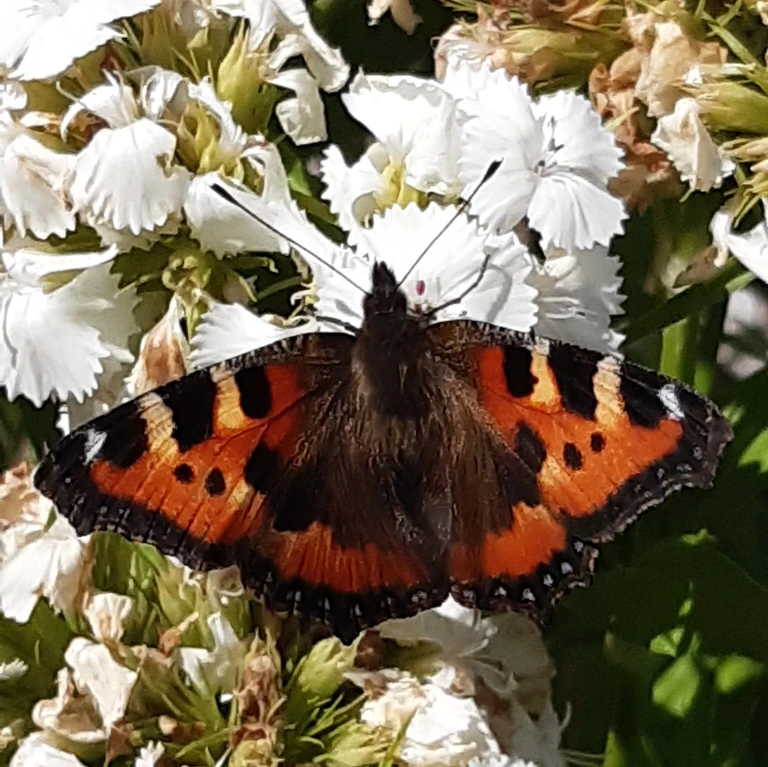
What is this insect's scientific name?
Aglais urticae
